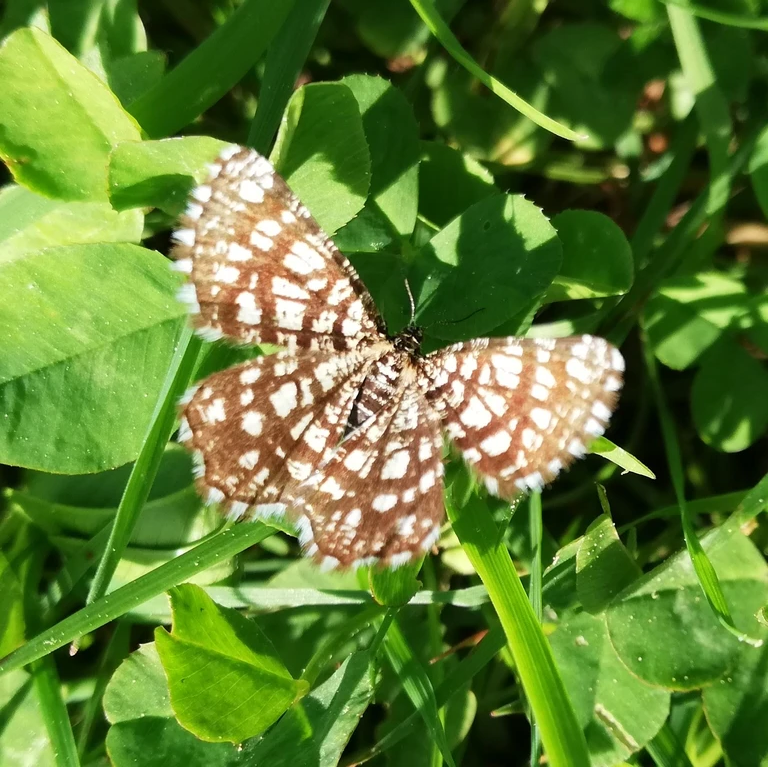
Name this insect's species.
Chiasmia clathrata
